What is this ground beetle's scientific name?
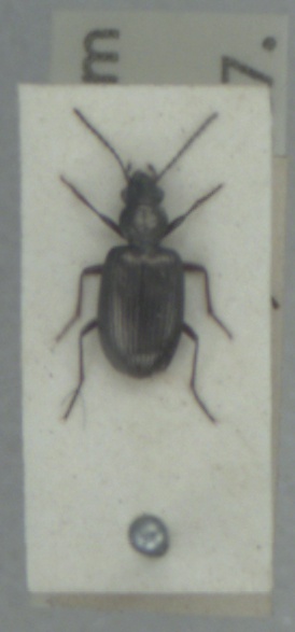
Bembidion punctulatum
